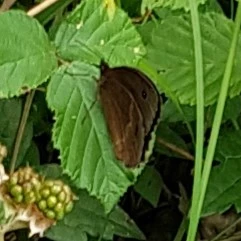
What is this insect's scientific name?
Minois dryas
